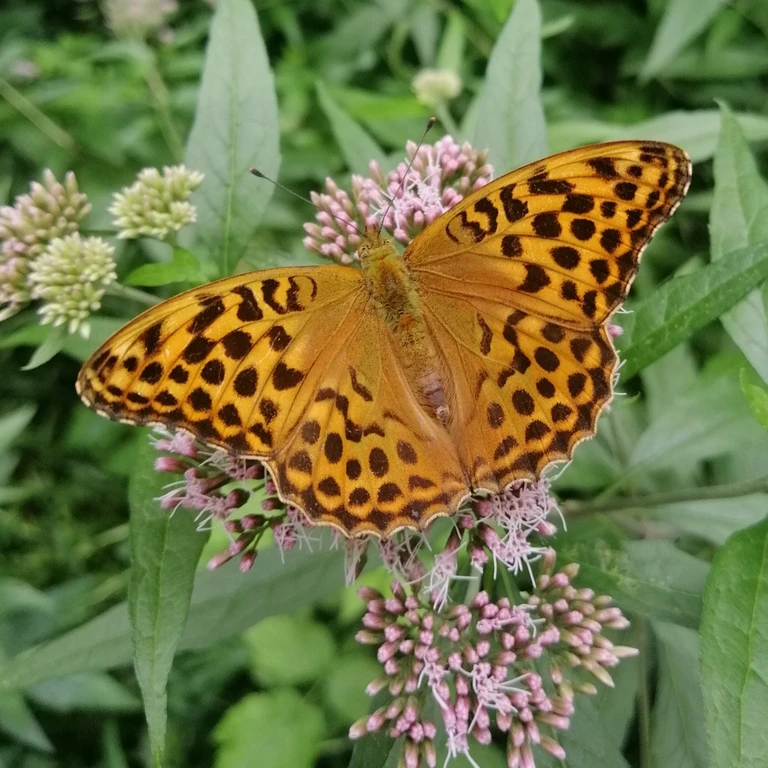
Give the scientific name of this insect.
Argynnis paphia
